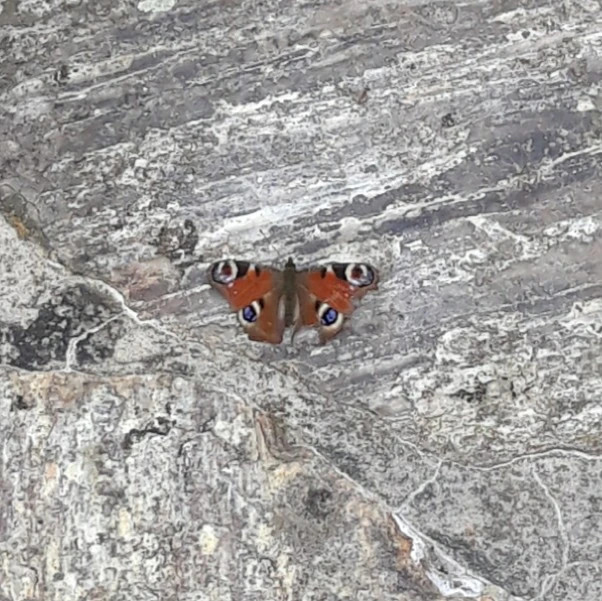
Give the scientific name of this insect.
Aglais io
